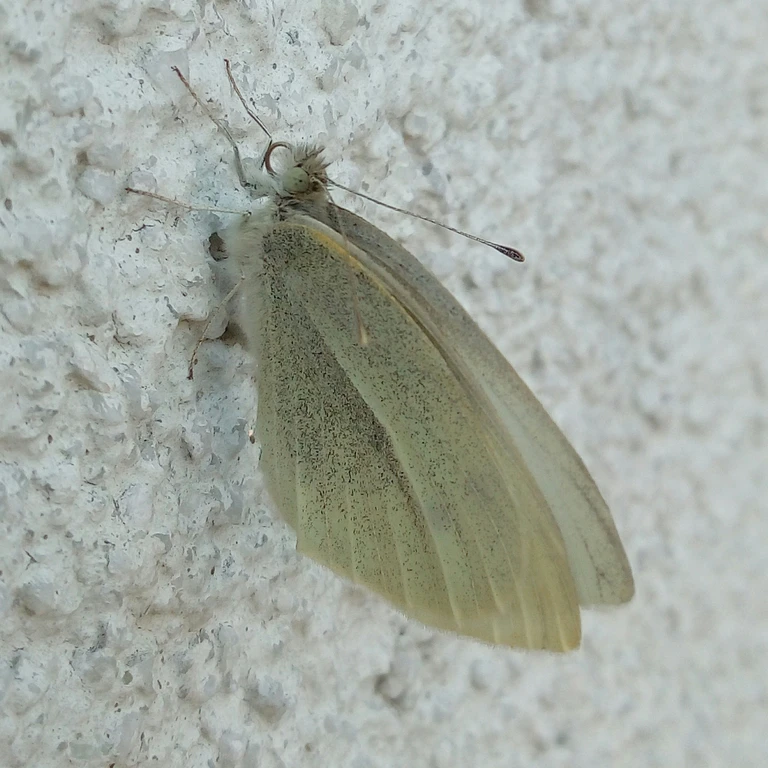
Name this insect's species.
Pieris rapae
